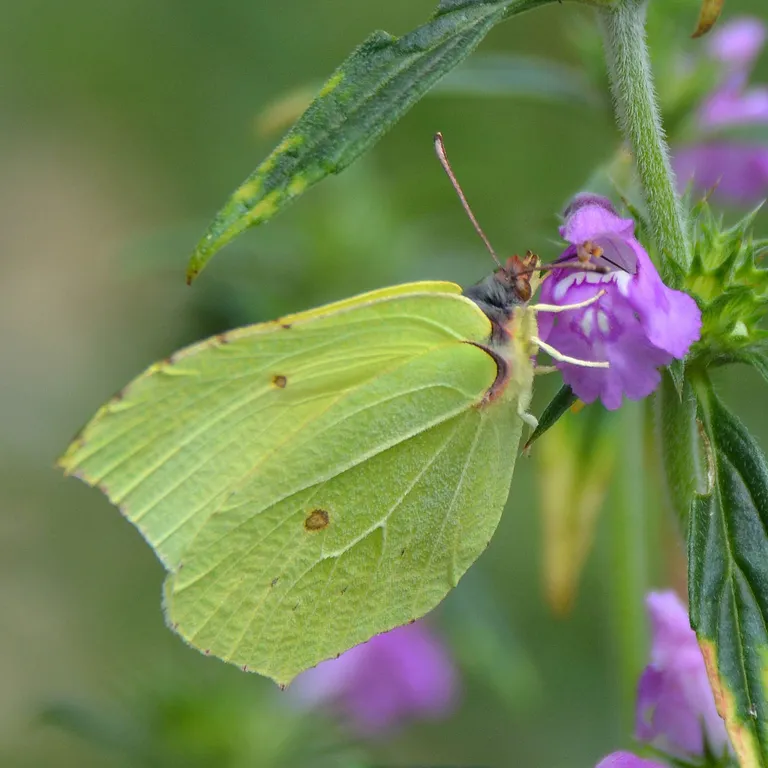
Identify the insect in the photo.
Gonepteryx rhamni
